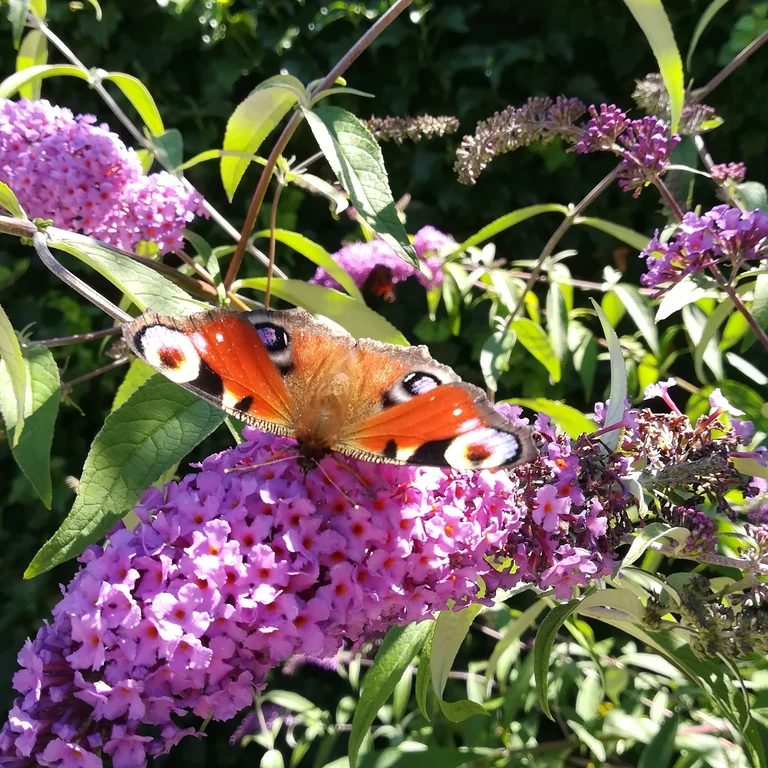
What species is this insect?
Aglais io
